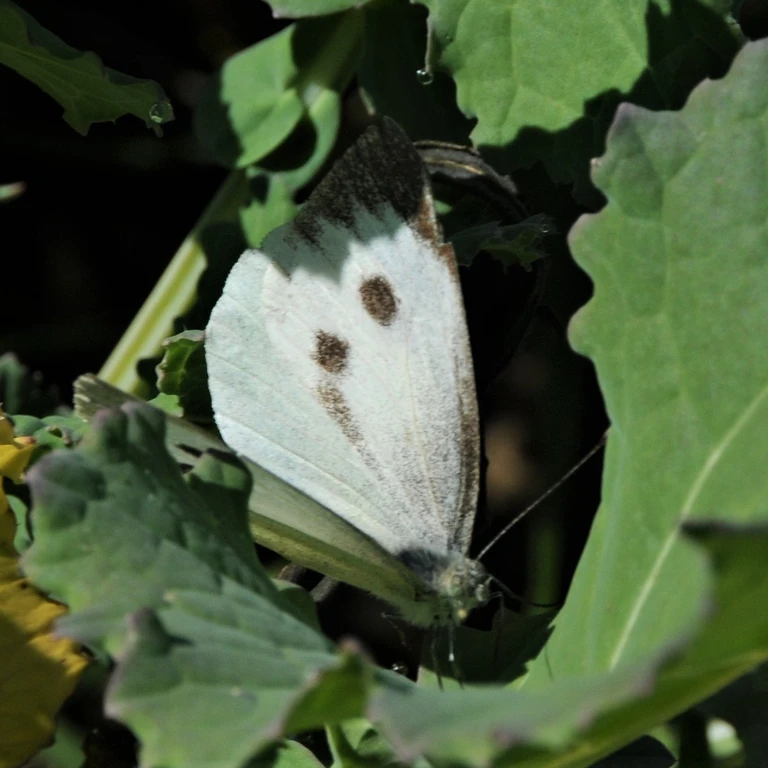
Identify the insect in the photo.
Pieris brassicae
